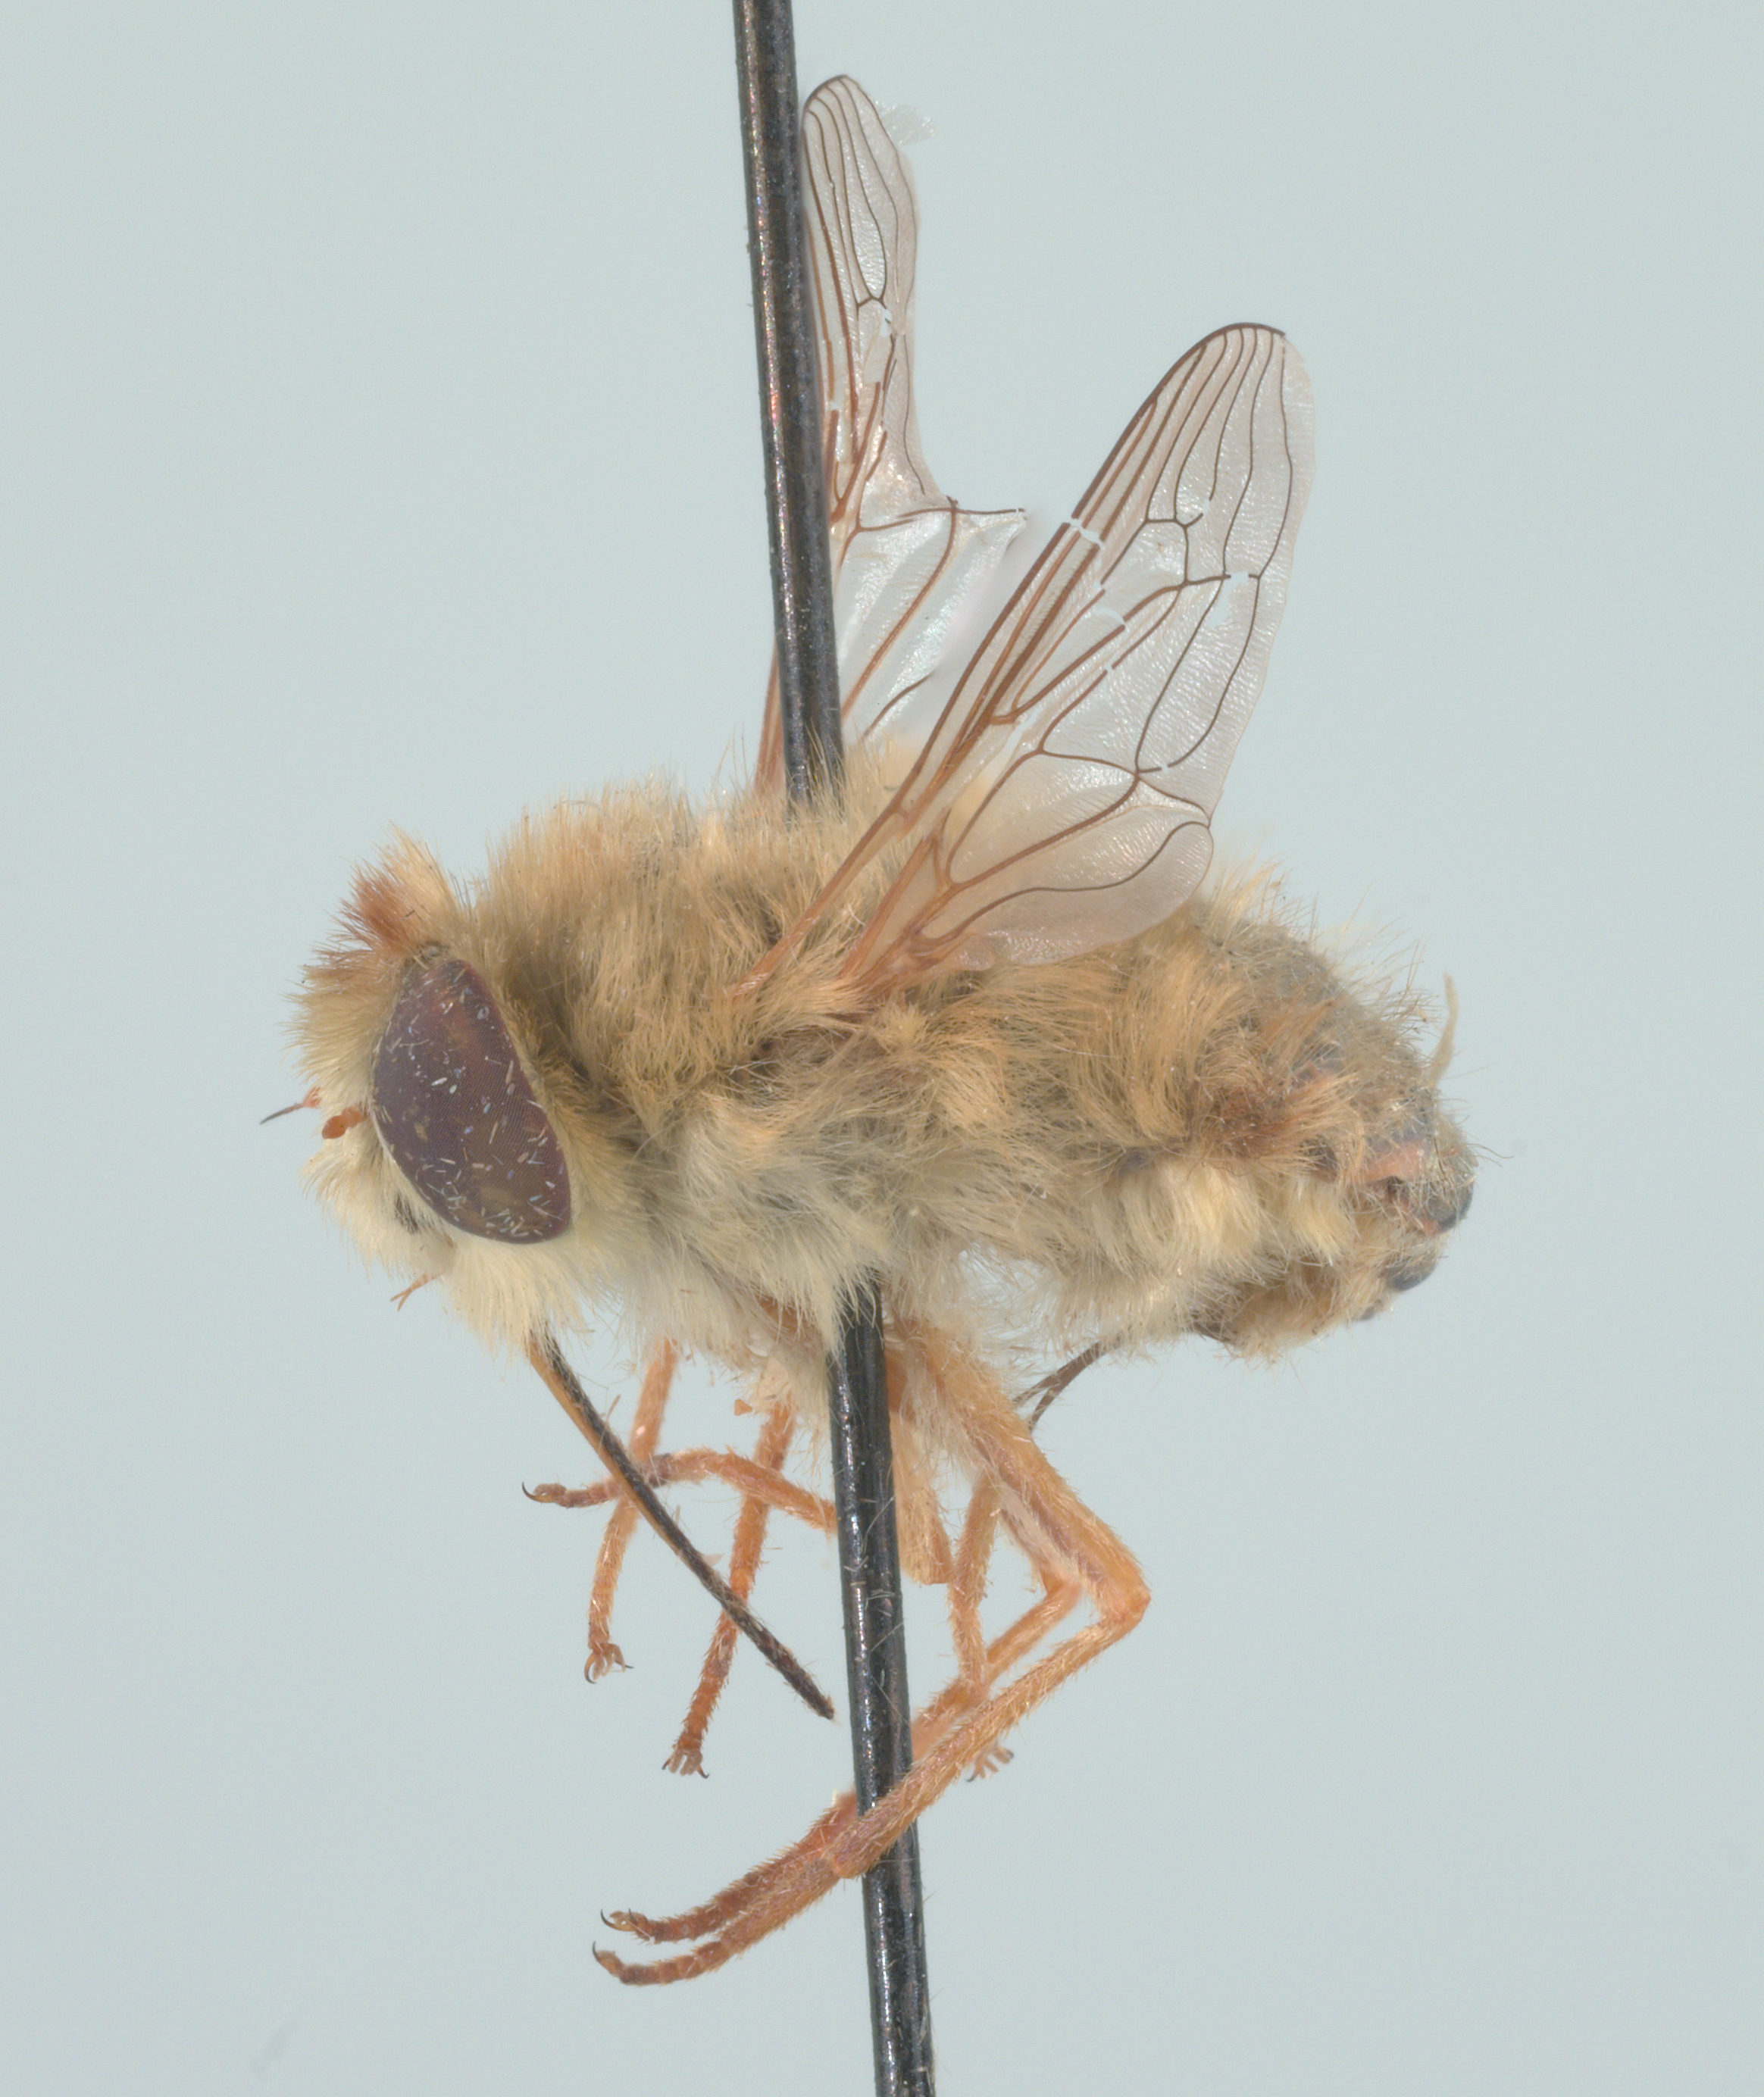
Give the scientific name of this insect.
Neorhynchocephalus mendozanus
